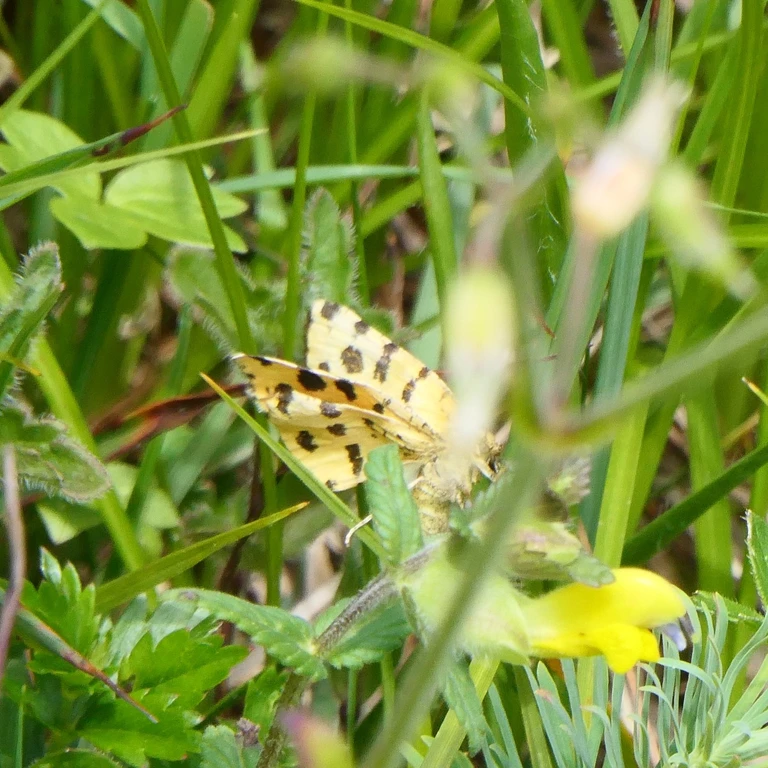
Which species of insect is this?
Pseudopanthera macularia
